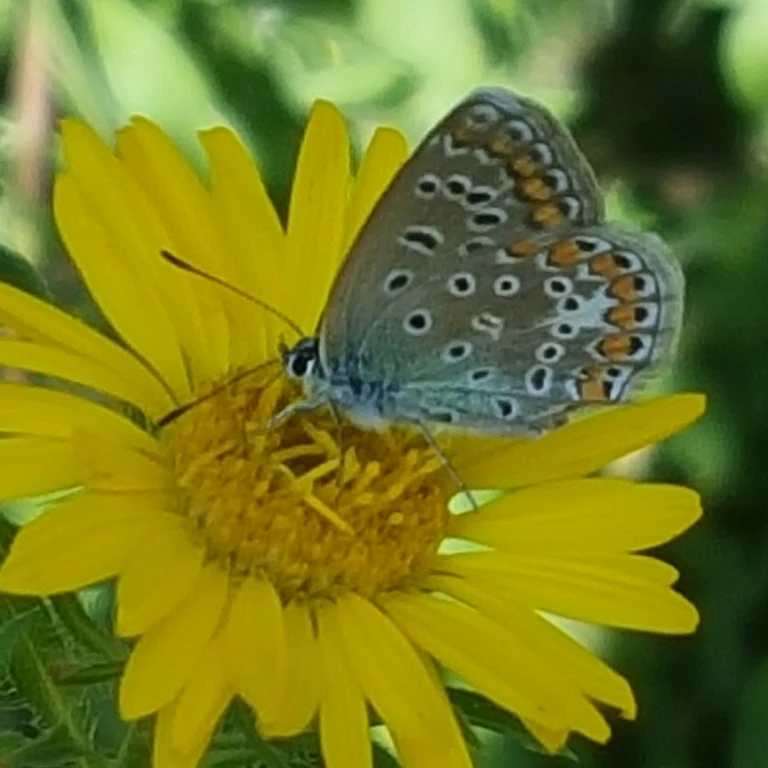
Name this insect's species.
Polyommatus icarus
